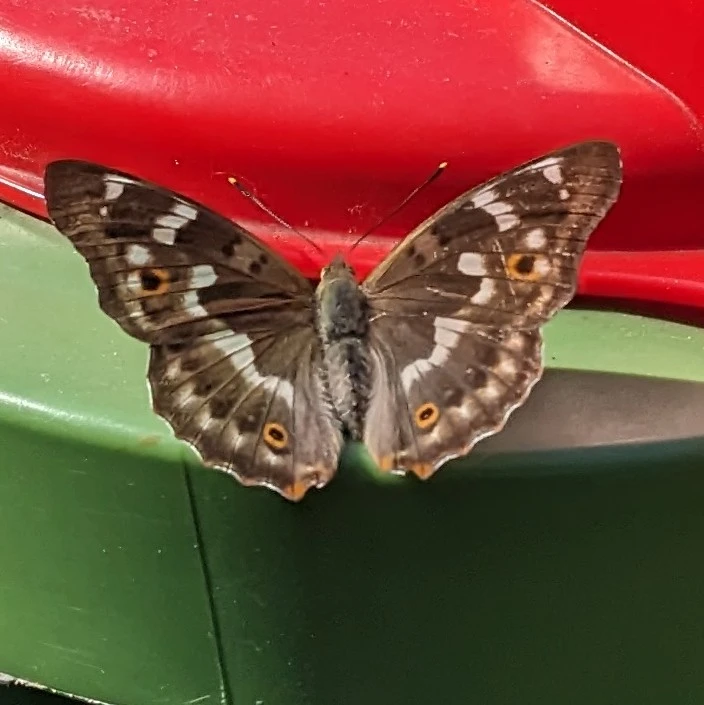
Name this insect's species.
Apatura ilia
